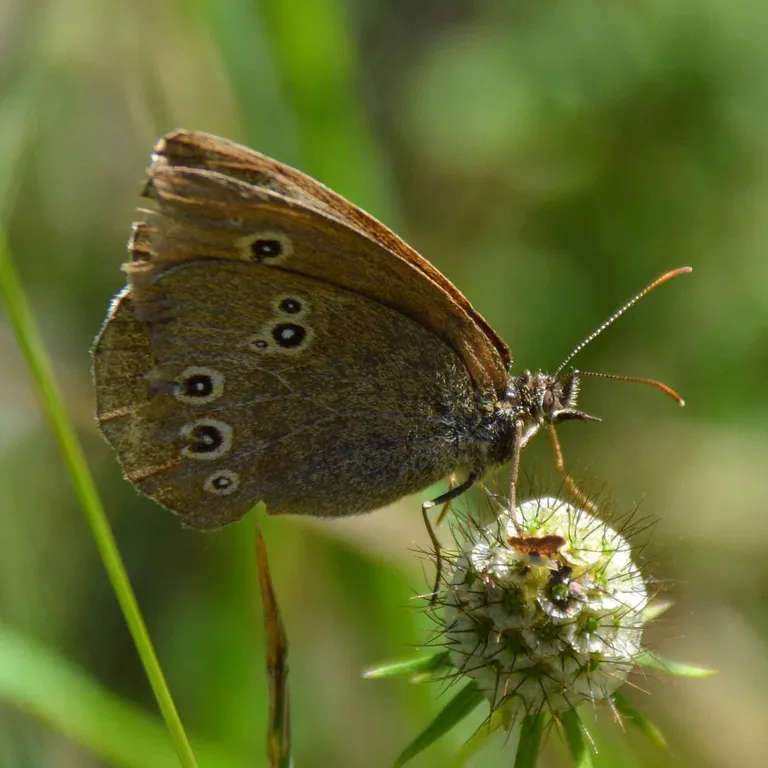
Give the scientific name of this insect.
Aphantopus hyperantus
